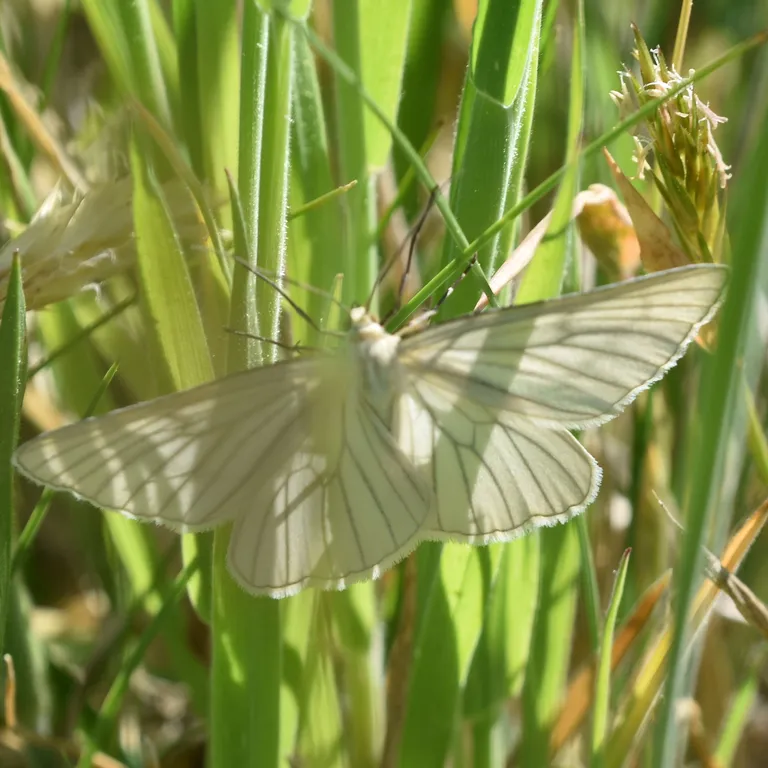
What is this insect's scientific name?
Siona lineata
